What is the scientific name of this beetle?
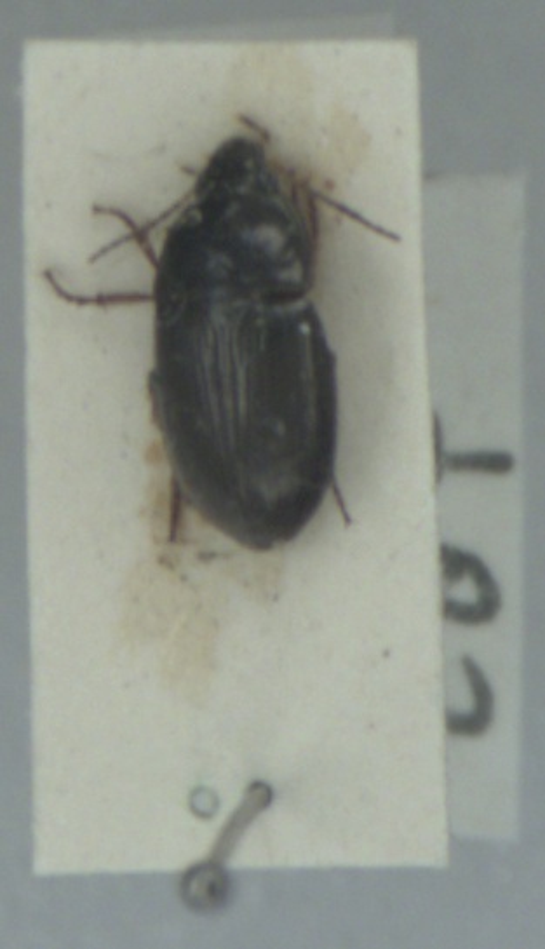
Amara familiaris
